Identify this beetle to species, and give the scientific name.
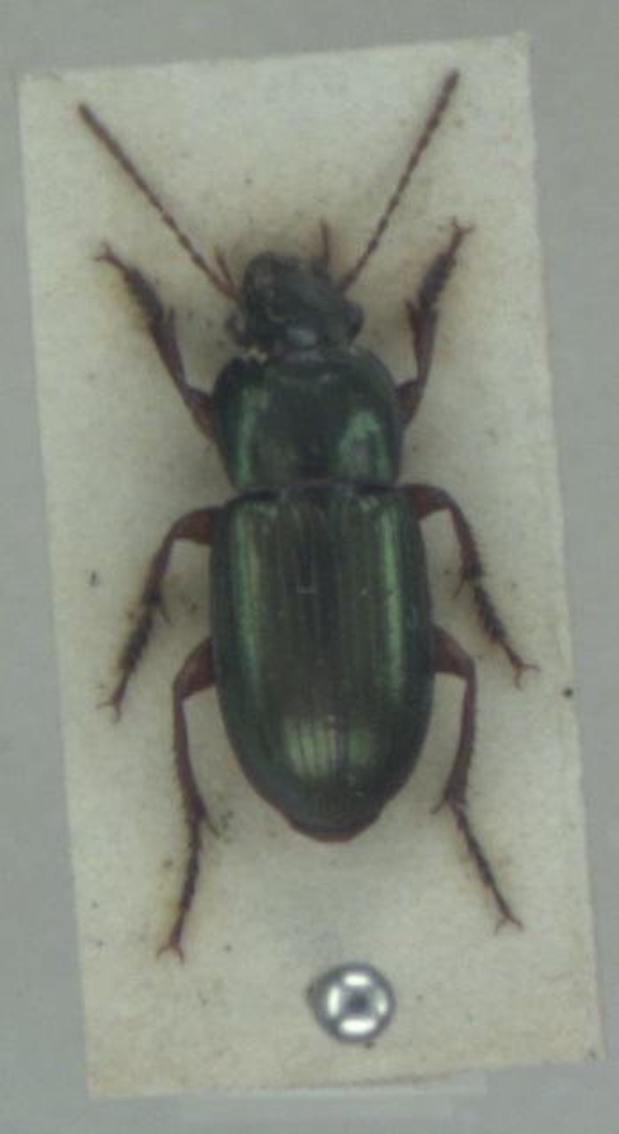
Harpalus affinis
